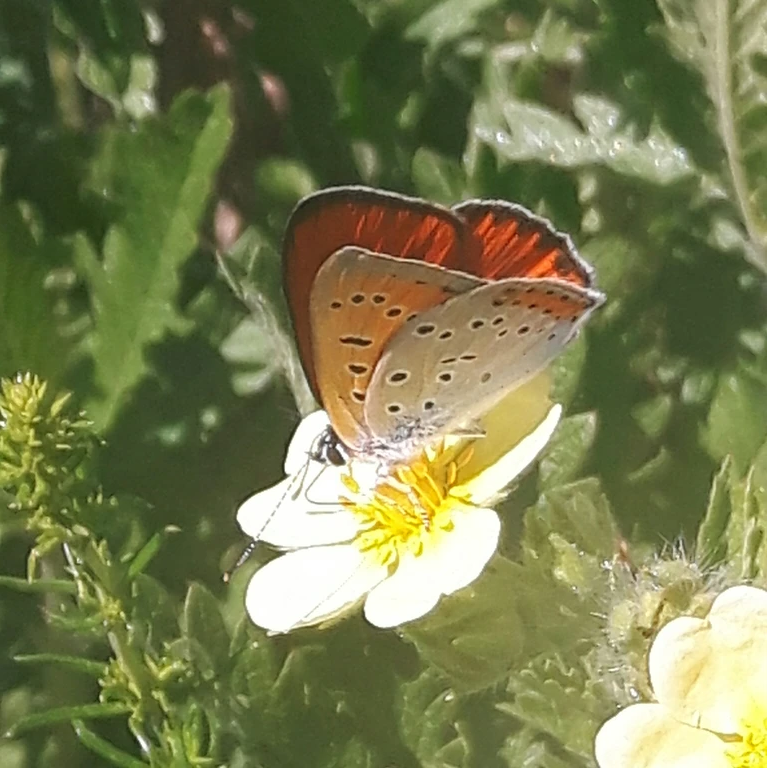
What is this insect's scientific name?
Lycaena dispar
